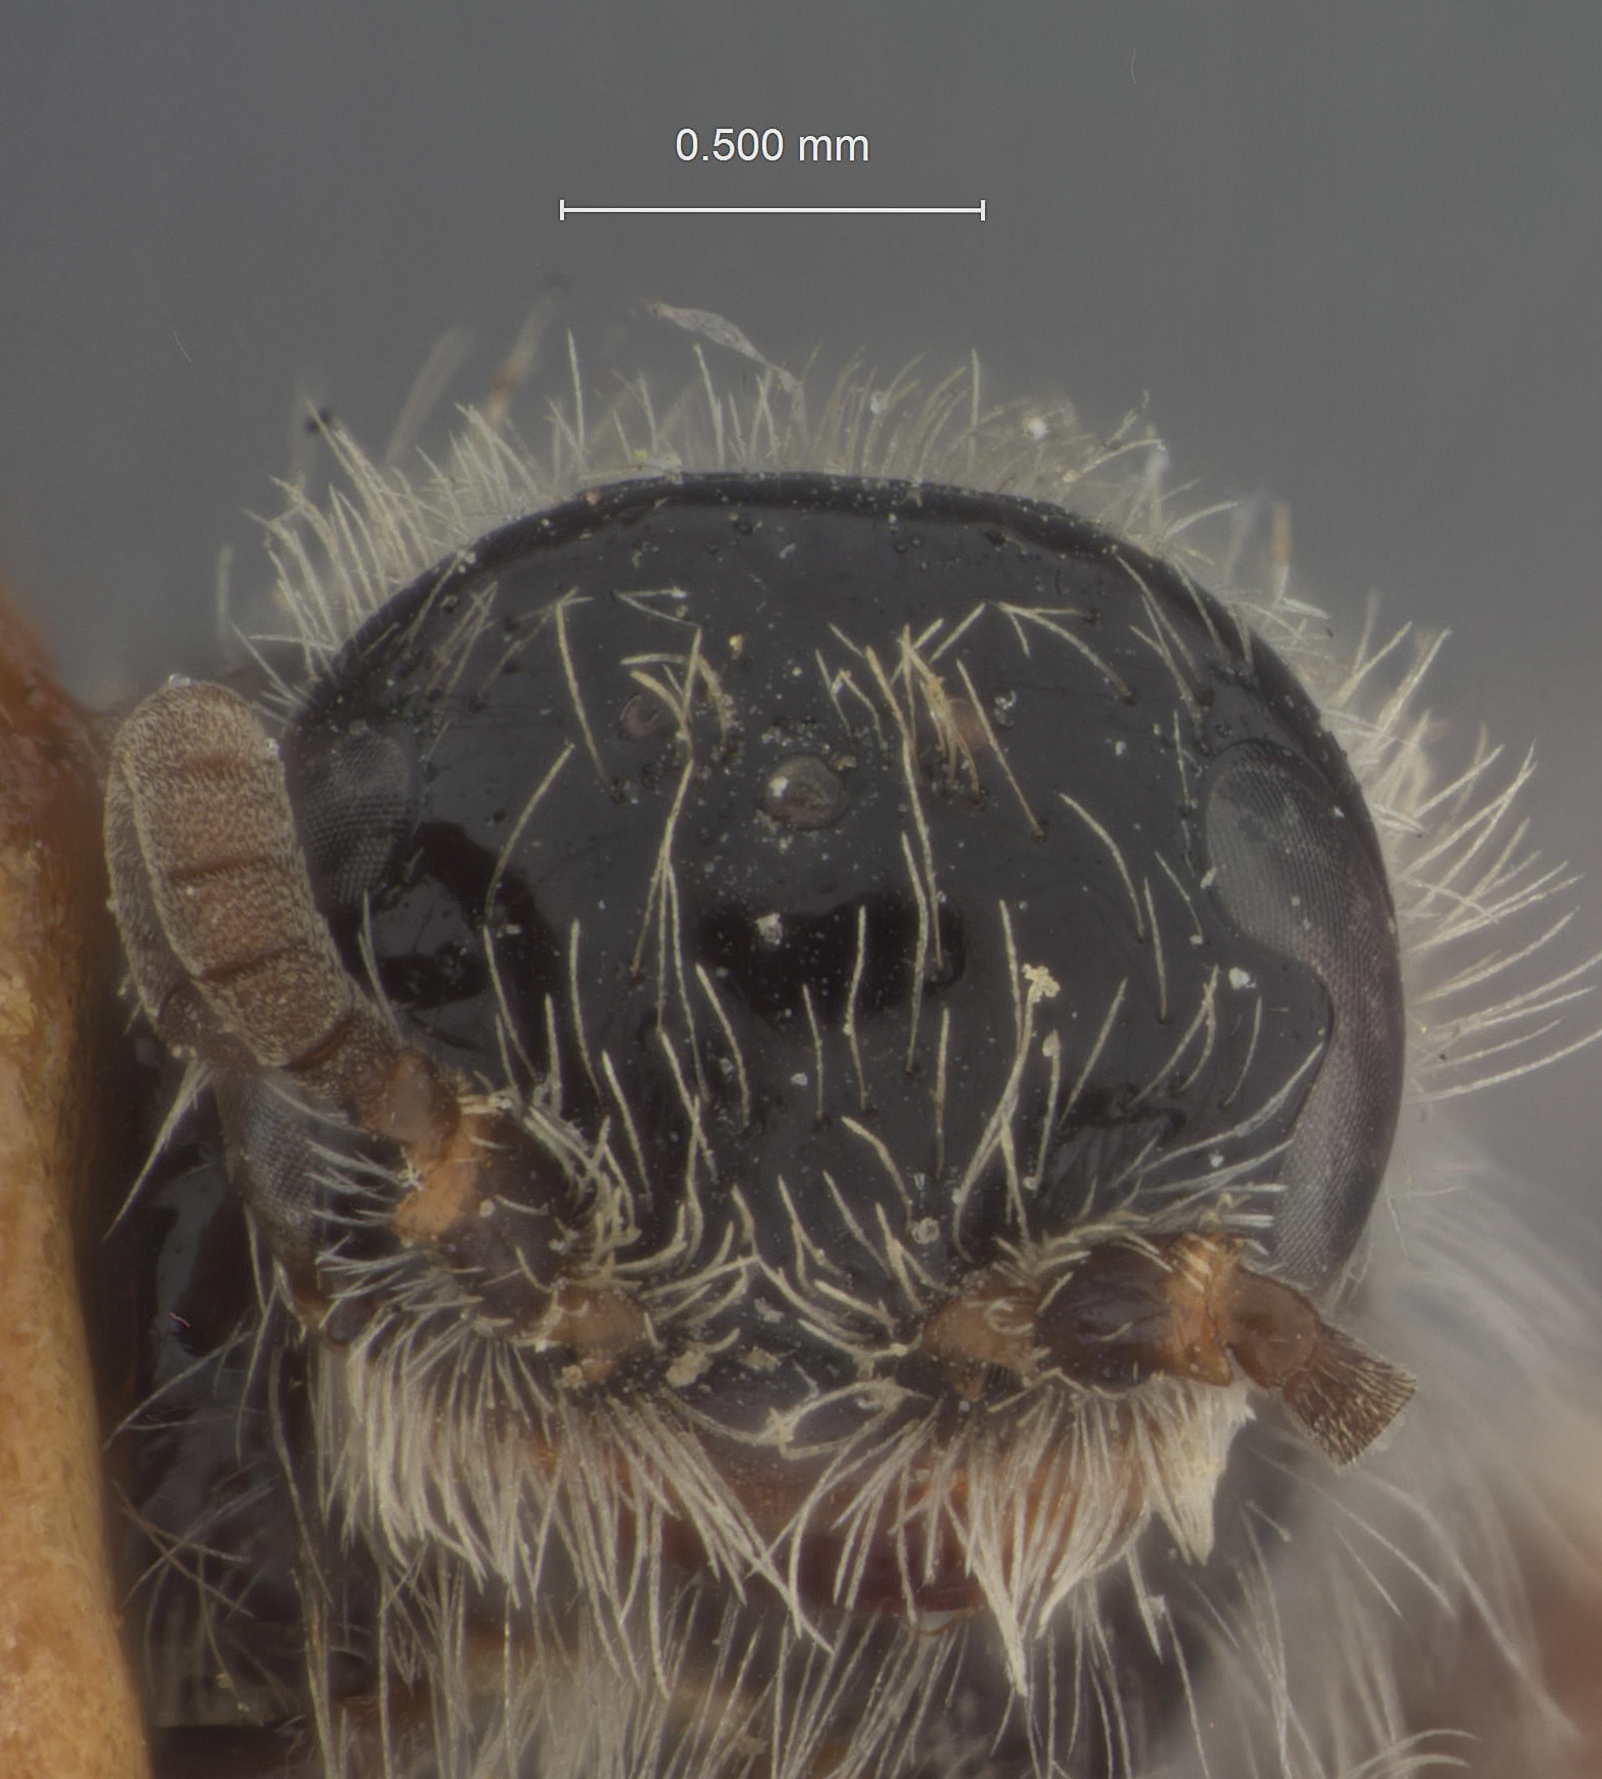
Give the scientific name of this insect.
Lalapa lusa
